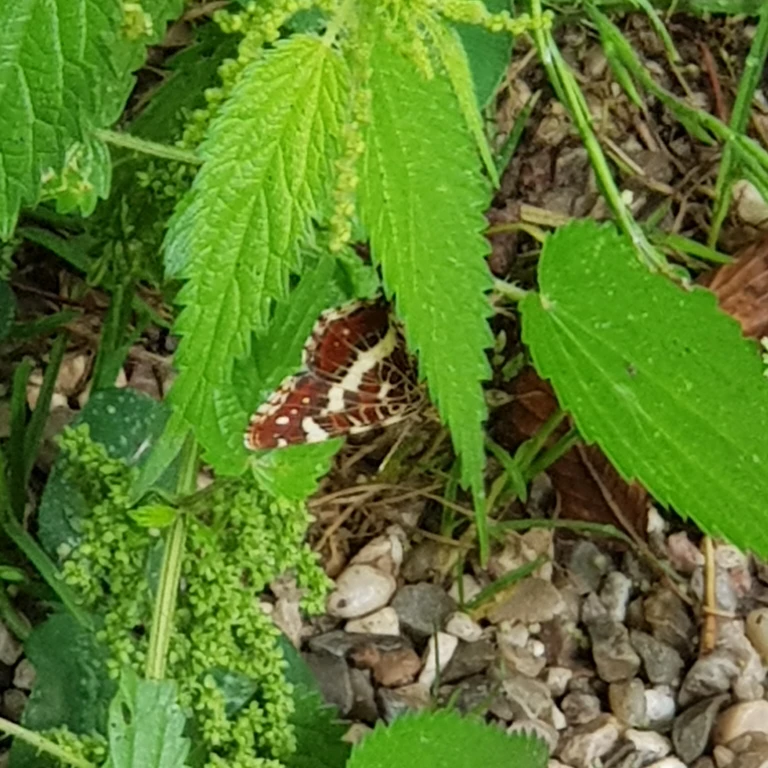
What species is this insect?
Araschnia levana
